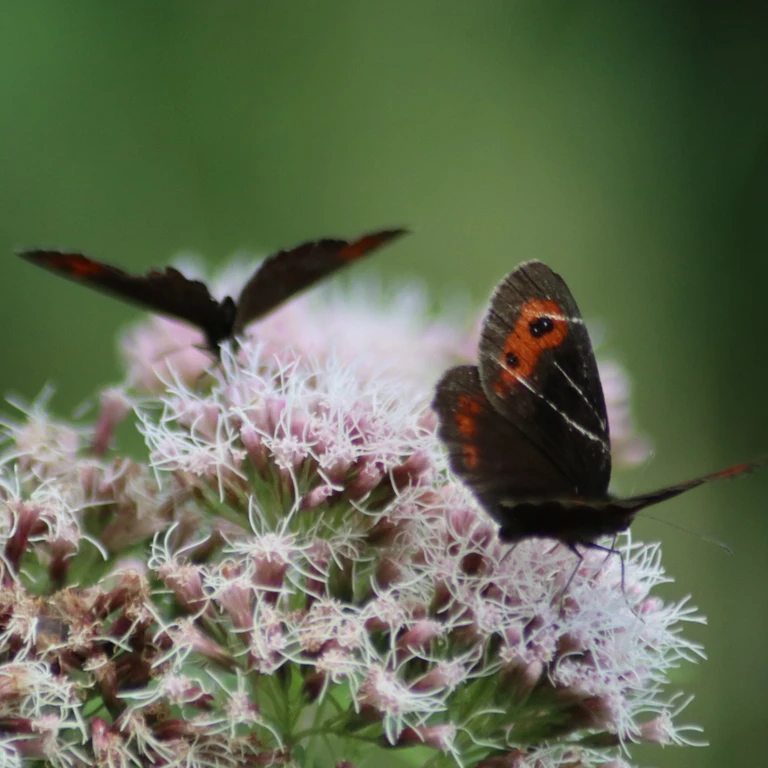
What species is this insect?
Erebia aethiops
